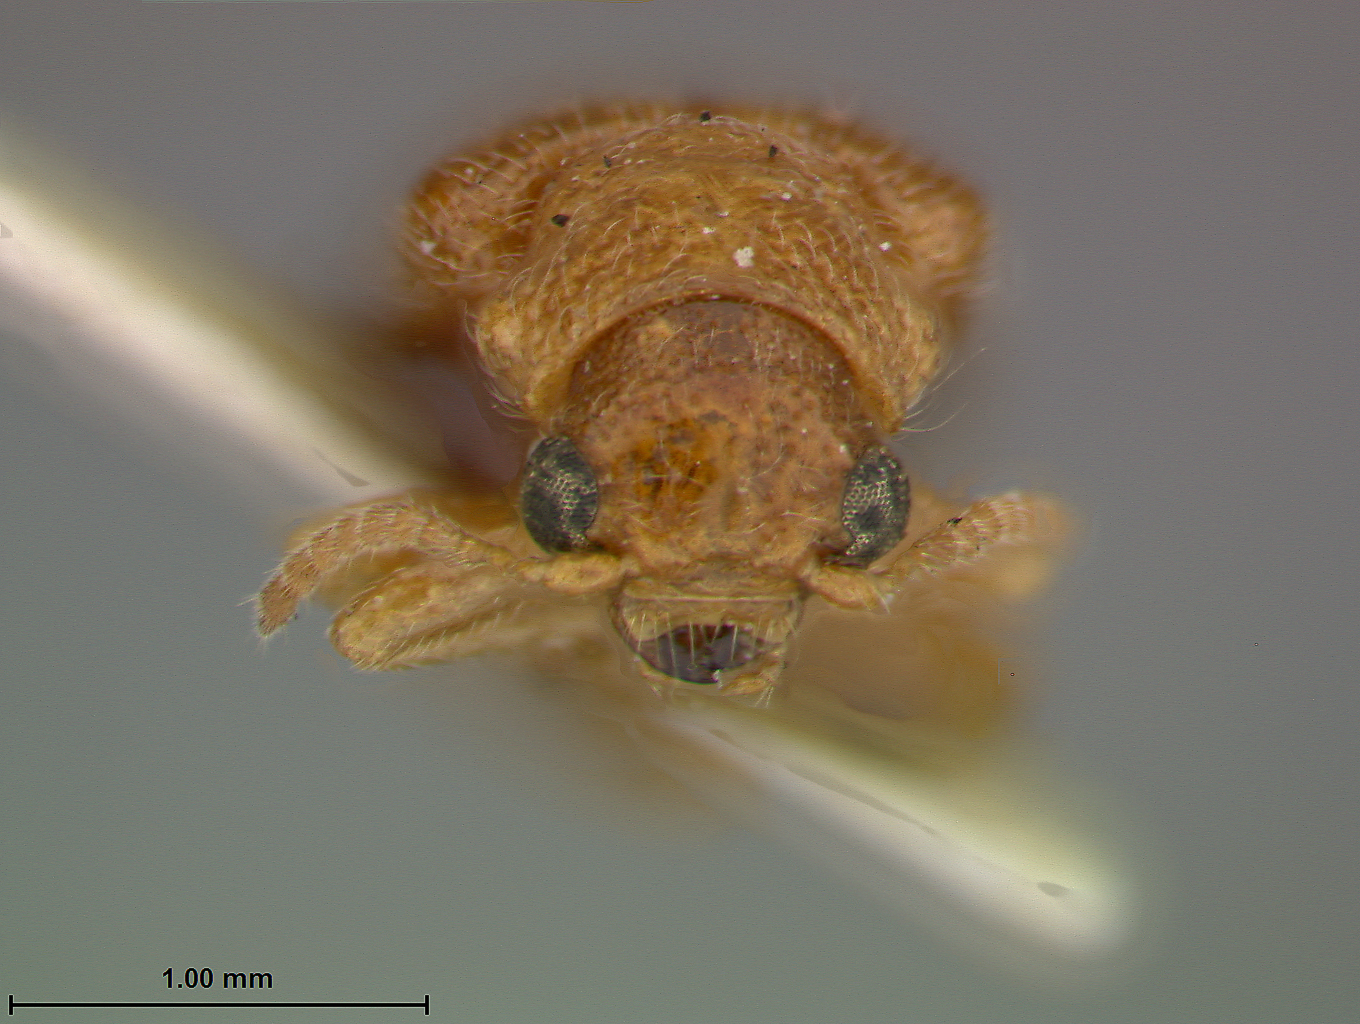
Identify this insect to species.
Zeugophora reinicki
